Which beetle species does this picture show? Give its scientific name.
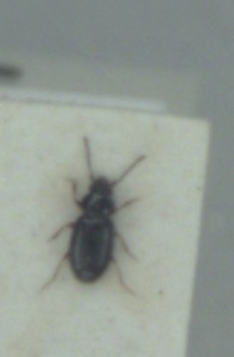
Elaphropus walkerianus
